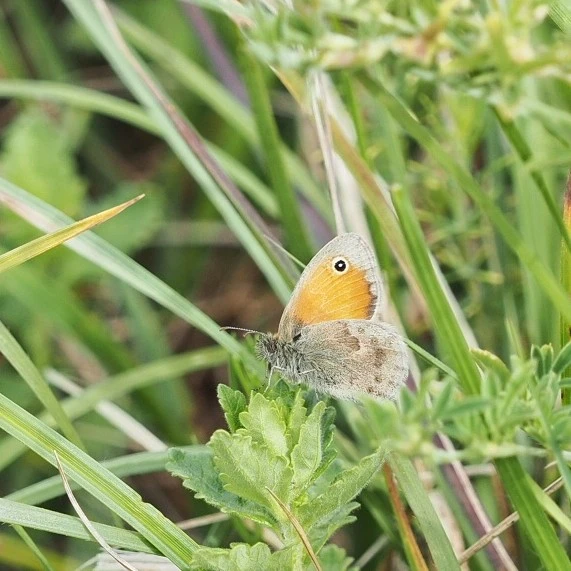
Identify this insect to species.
Coenonympha pamphilus
